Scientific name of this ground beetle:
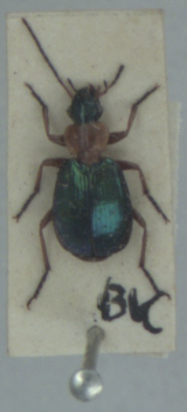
Lebia chlorocephala
